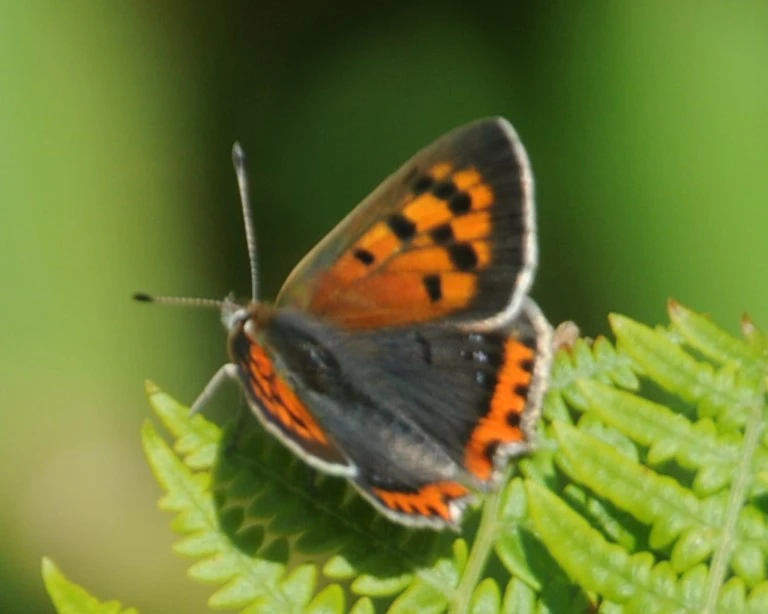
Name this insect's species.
Lycaena phlaeas
